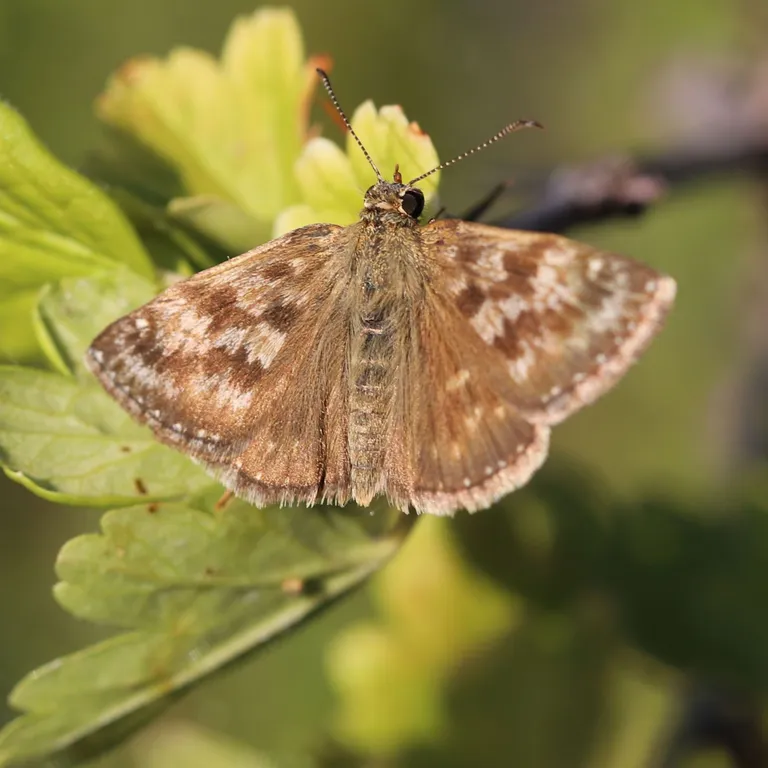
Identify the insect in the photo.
Erynnis tages
